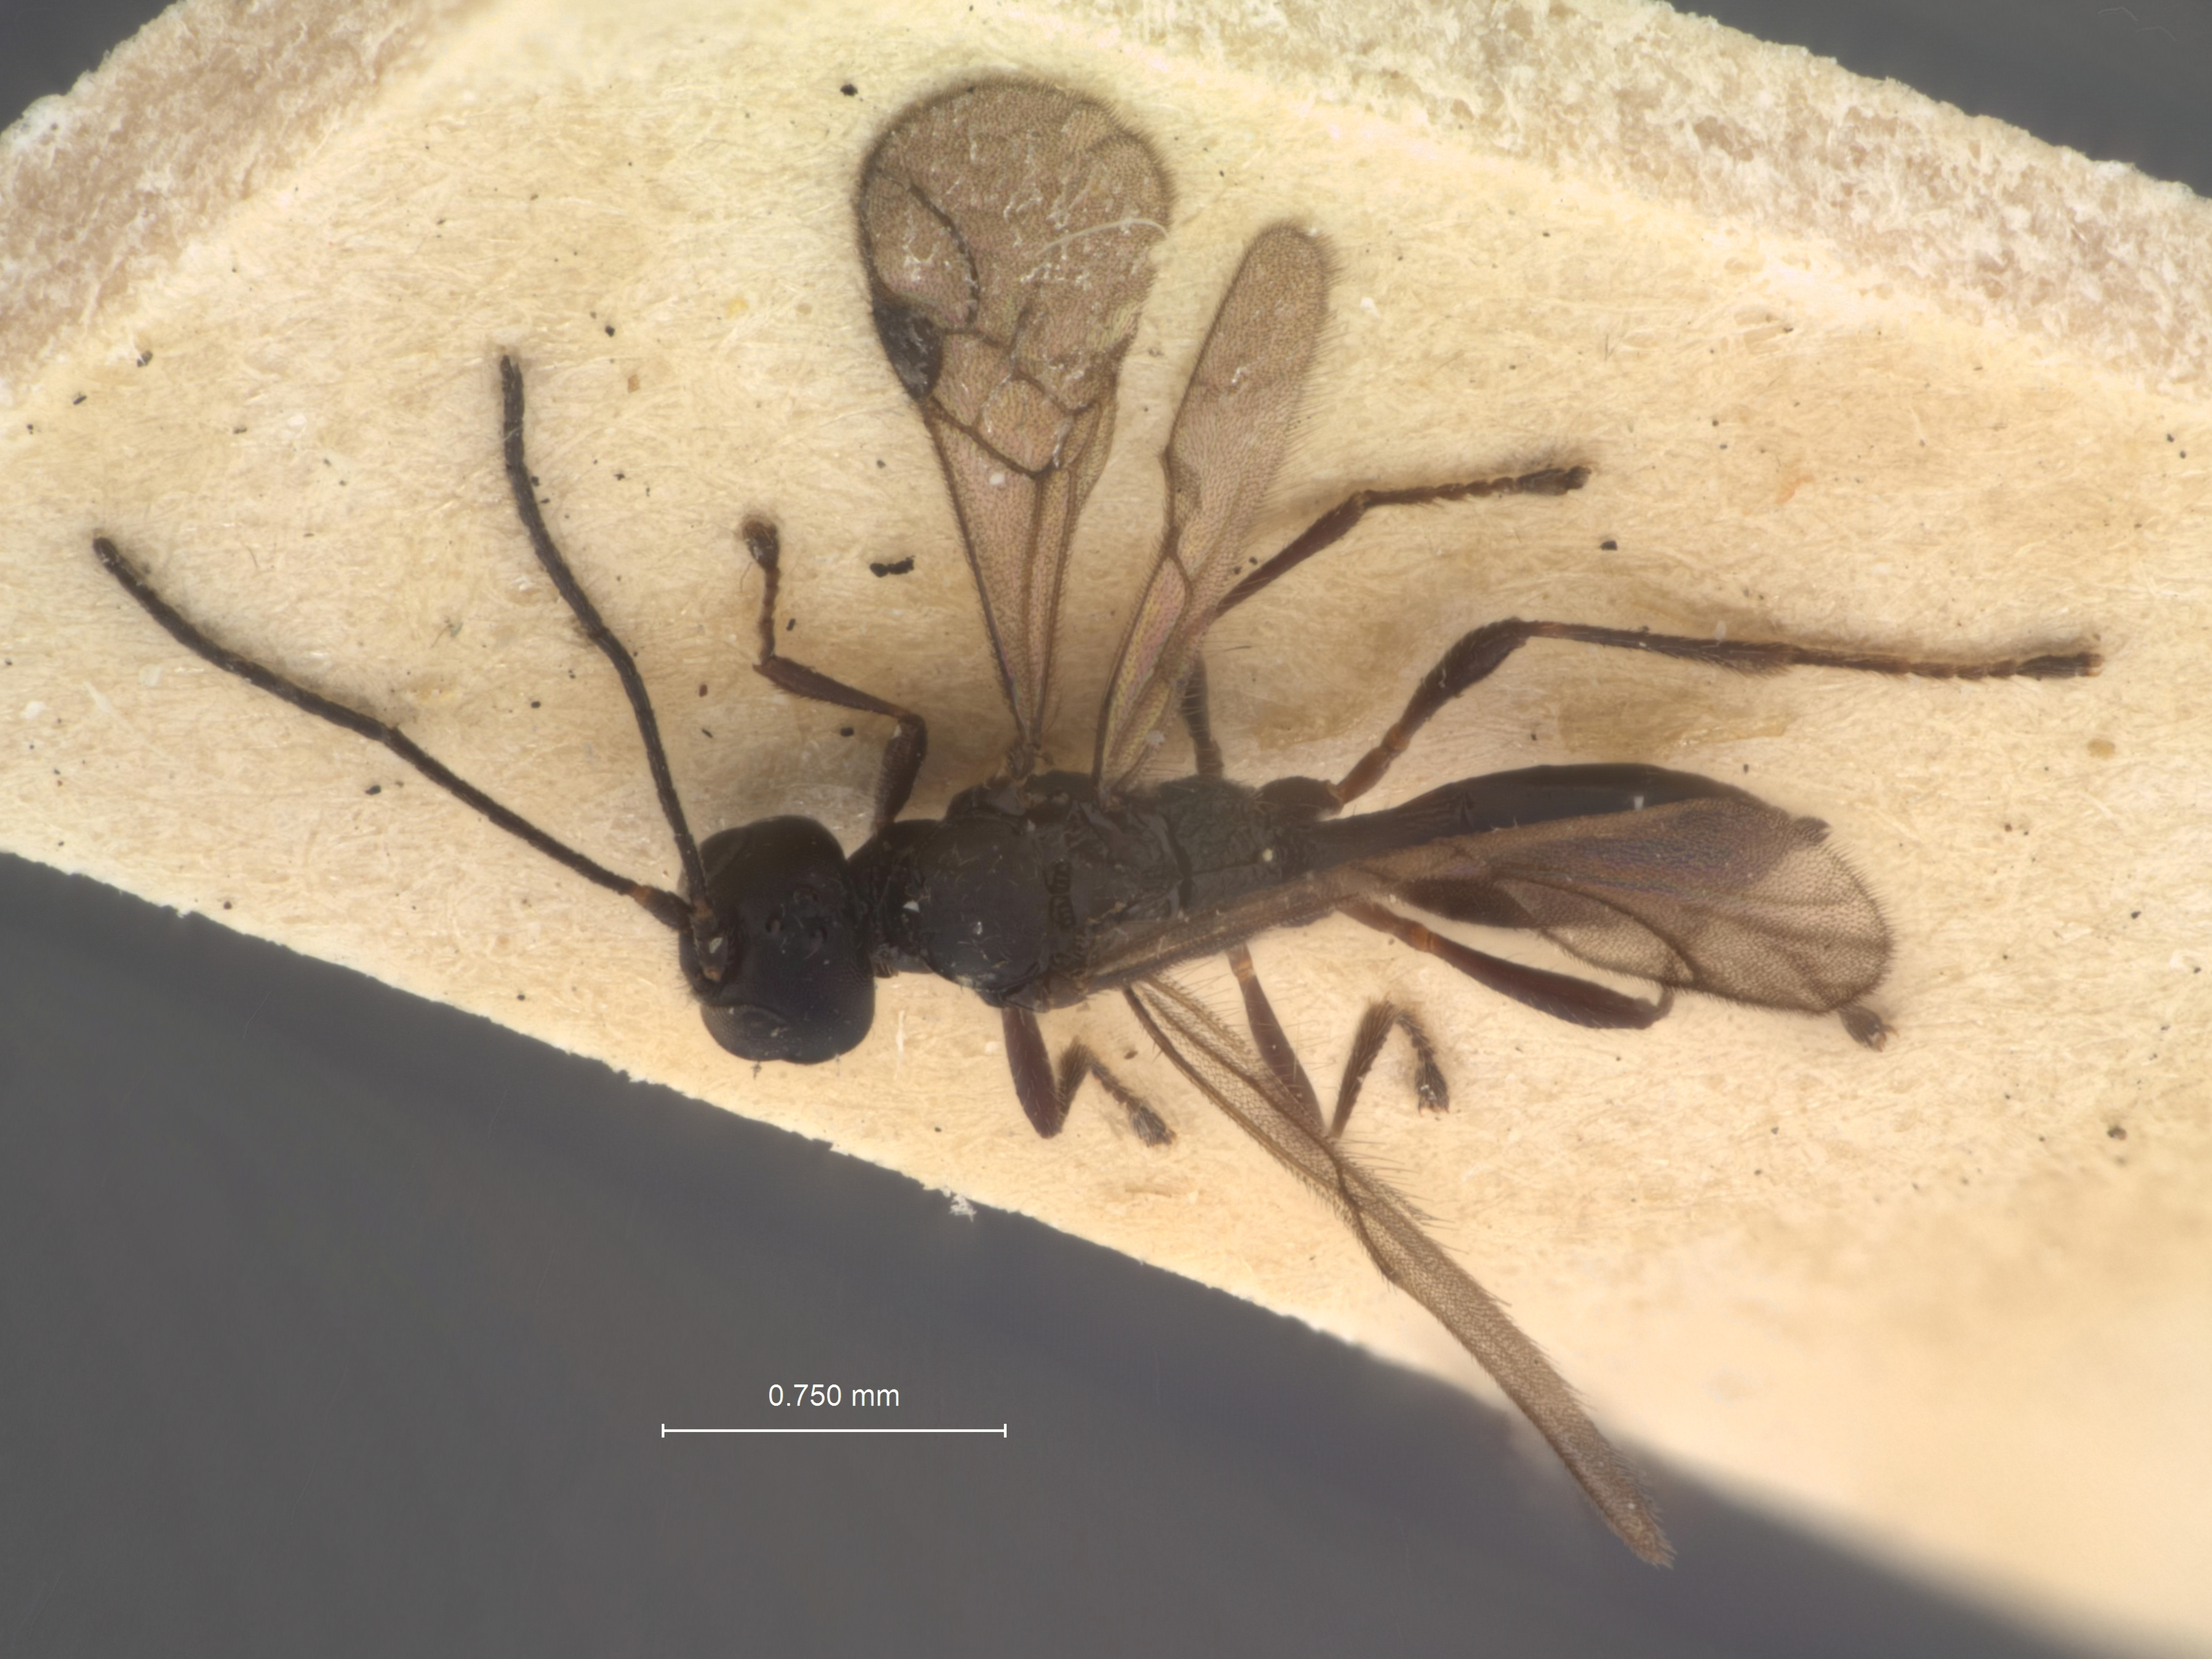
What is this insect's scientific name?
Chaenusa opaca
